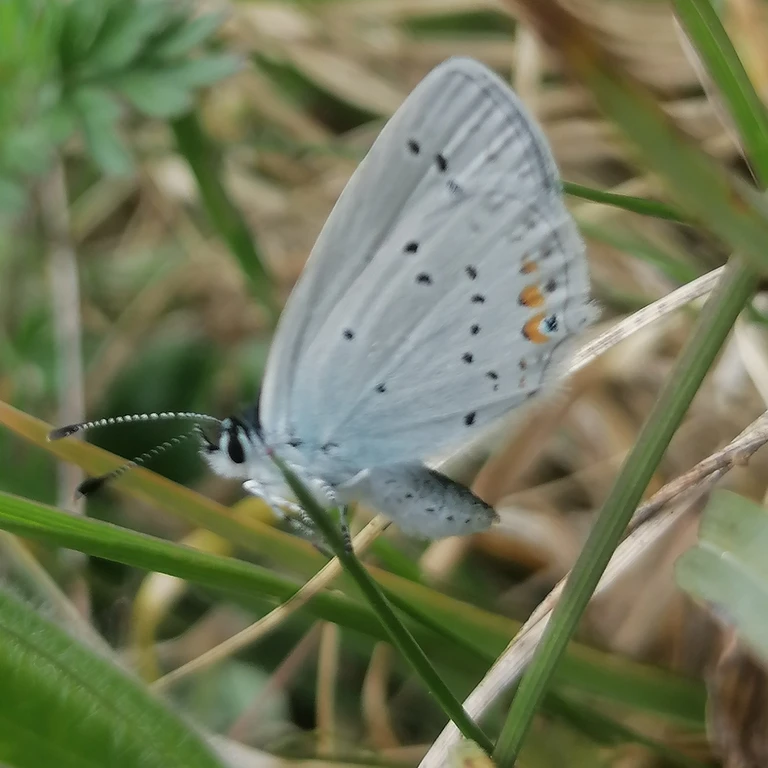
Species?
Cupido argiades (also Elkalyce argiades)
